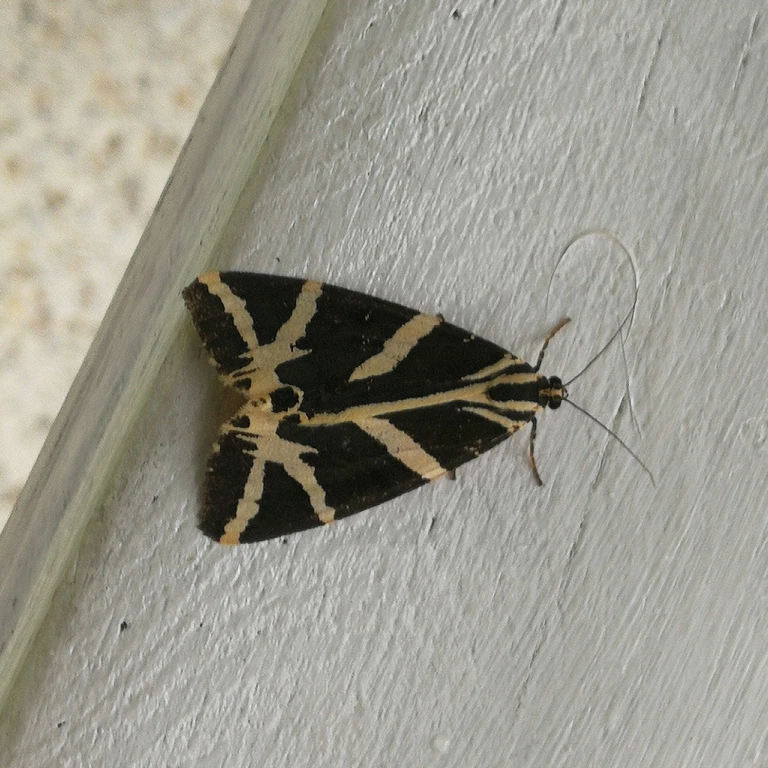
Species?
Euplagia quadripunctaria
